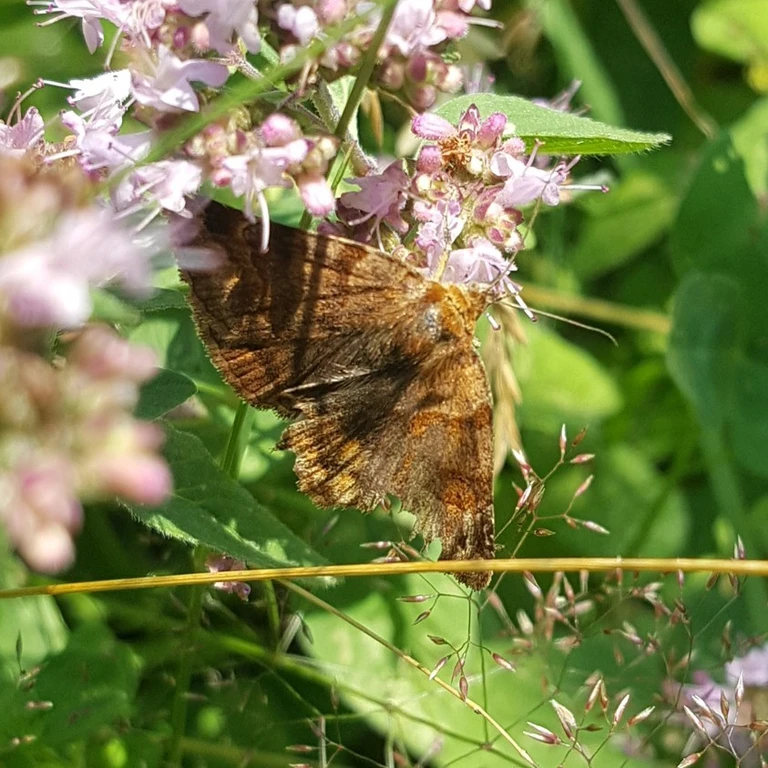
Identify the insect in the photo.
Euclidia glyphica
